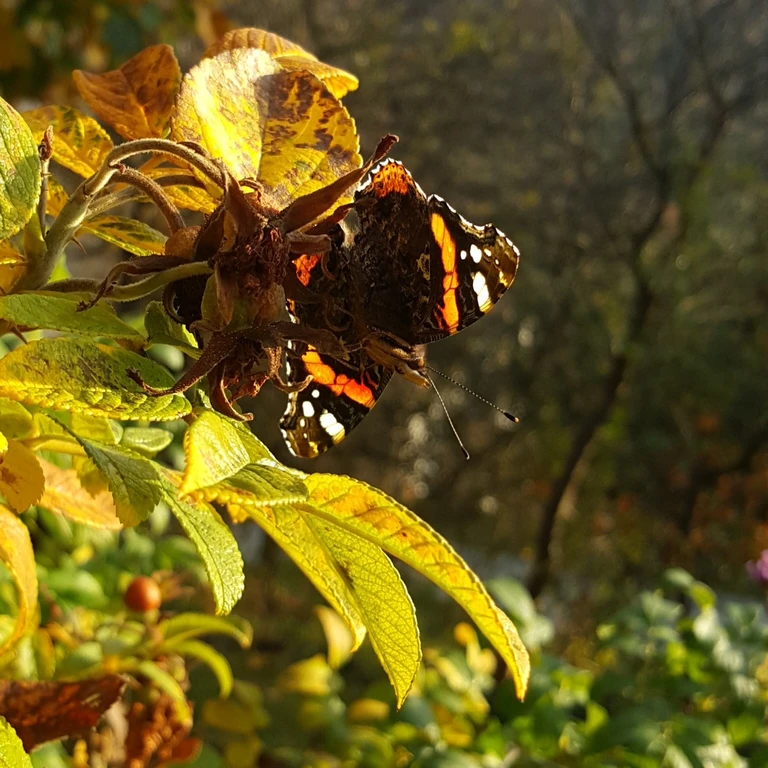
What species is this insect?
Vanessa atalanta
